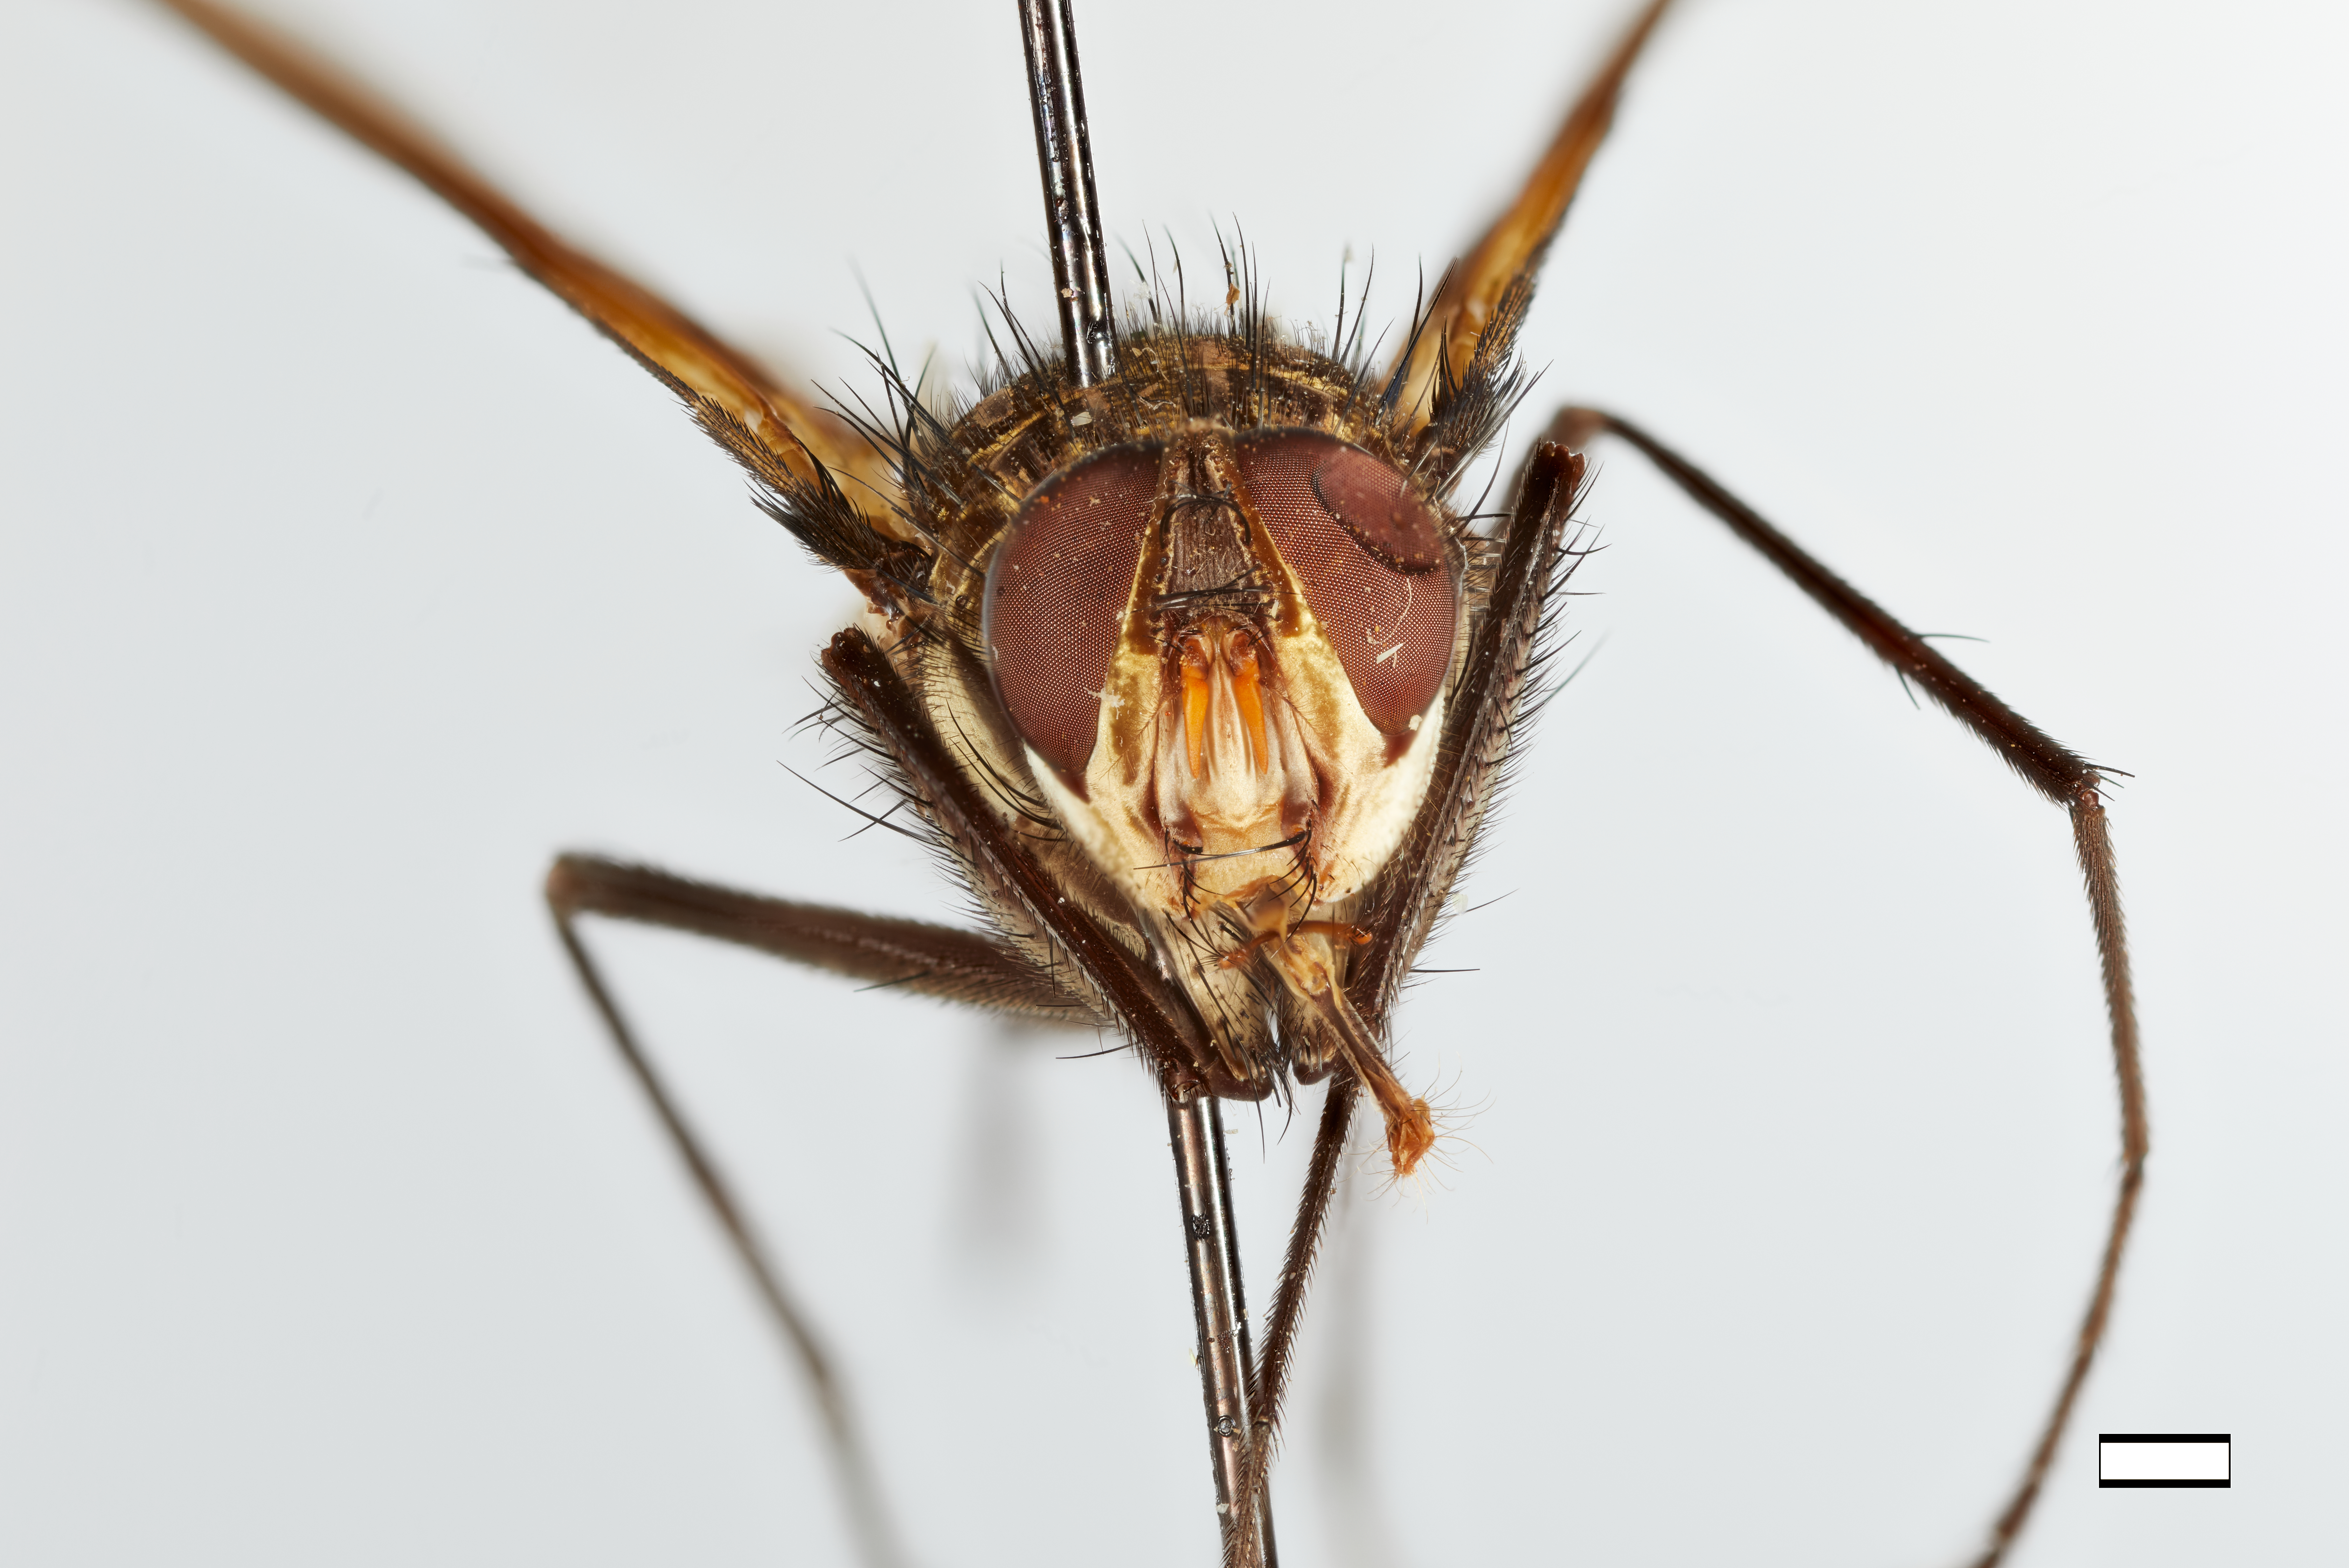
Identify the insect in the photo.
Calotheresia formosensis
